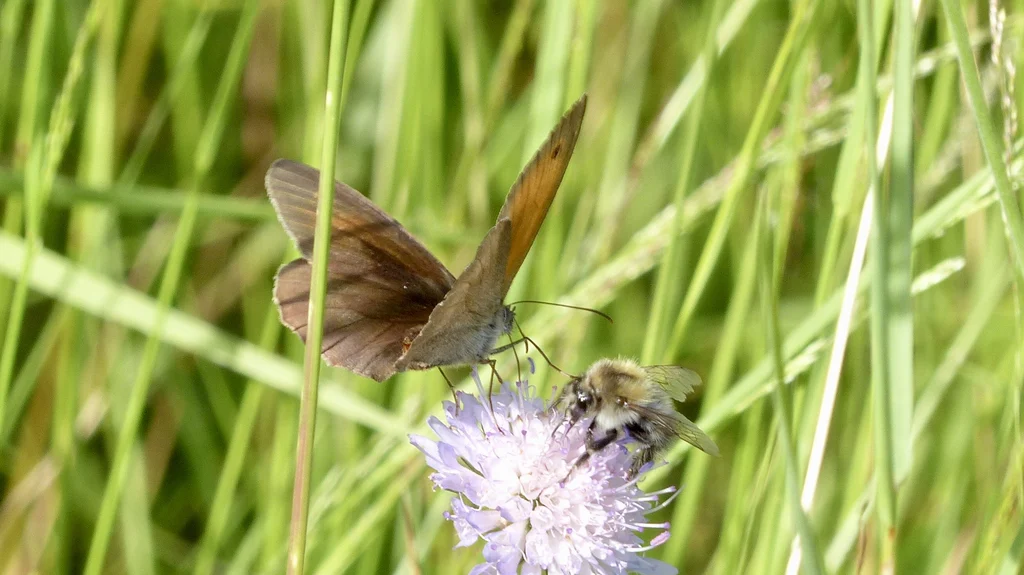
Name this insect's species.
Maniola jurtina
